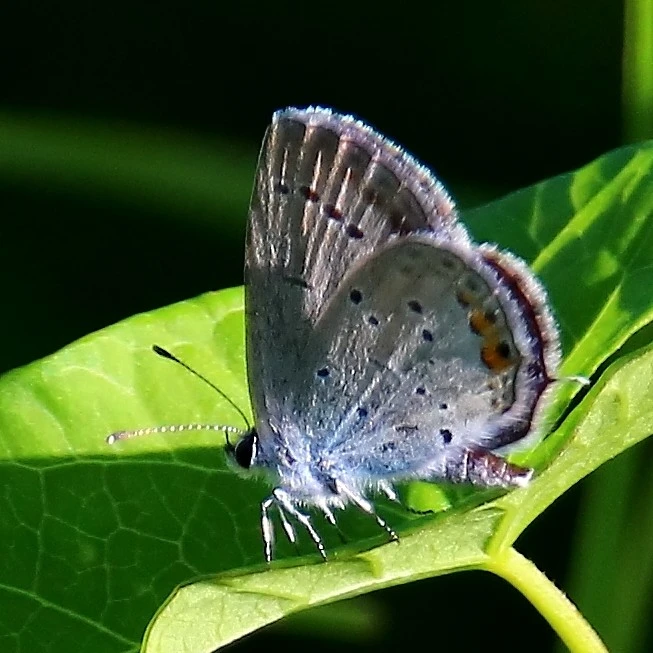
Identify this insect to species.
Cupido argiades (also Elkalyce argiades)
